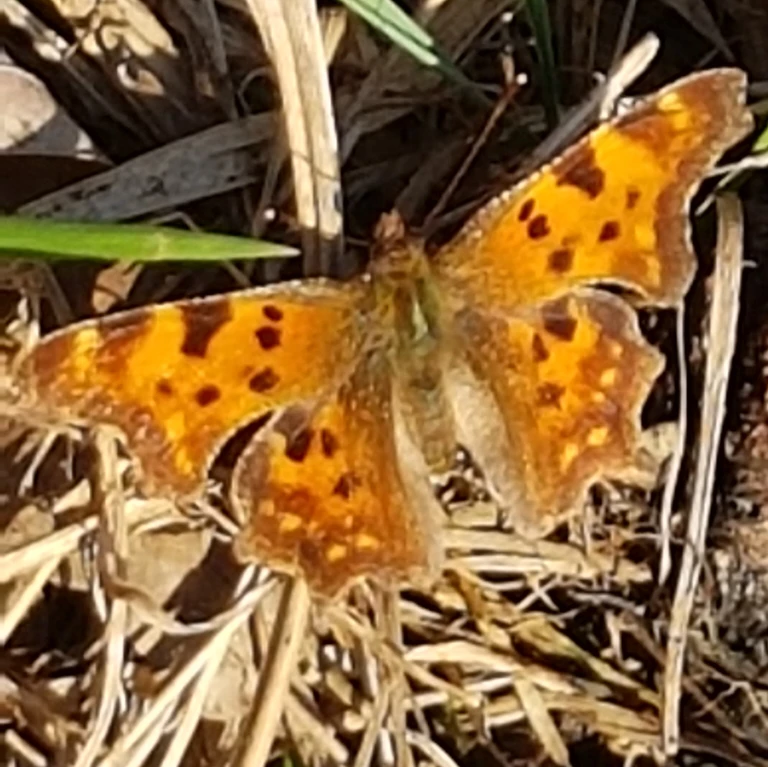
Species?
Polygonia c-album
